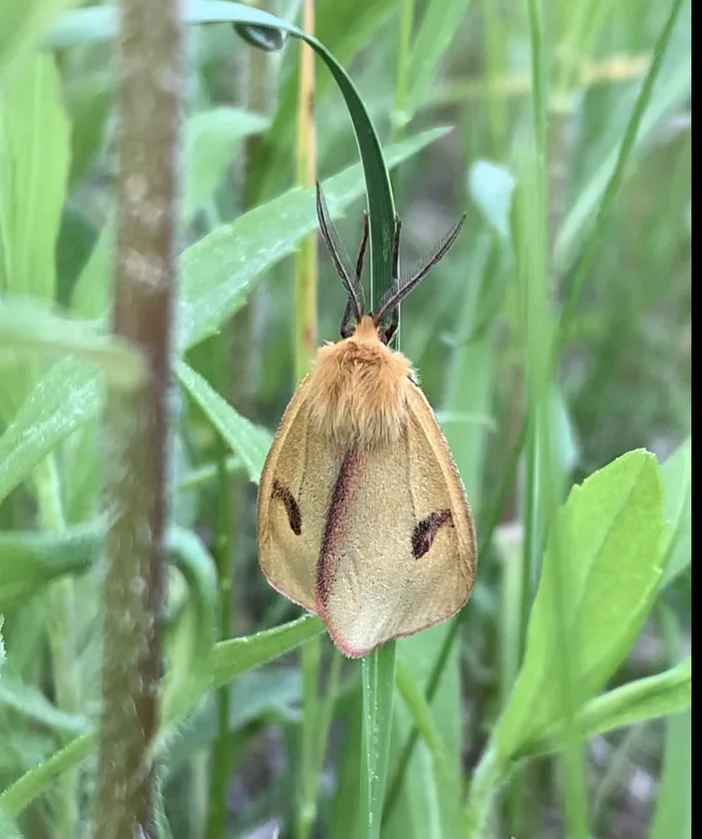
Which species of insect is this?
Diacrisia sannio
